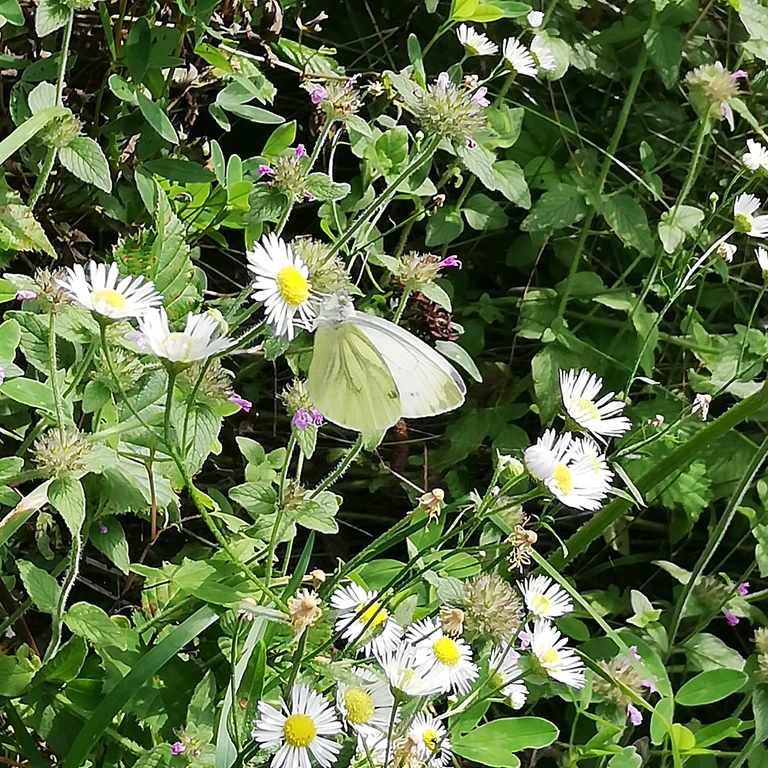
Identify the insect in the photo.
Pieris napi
